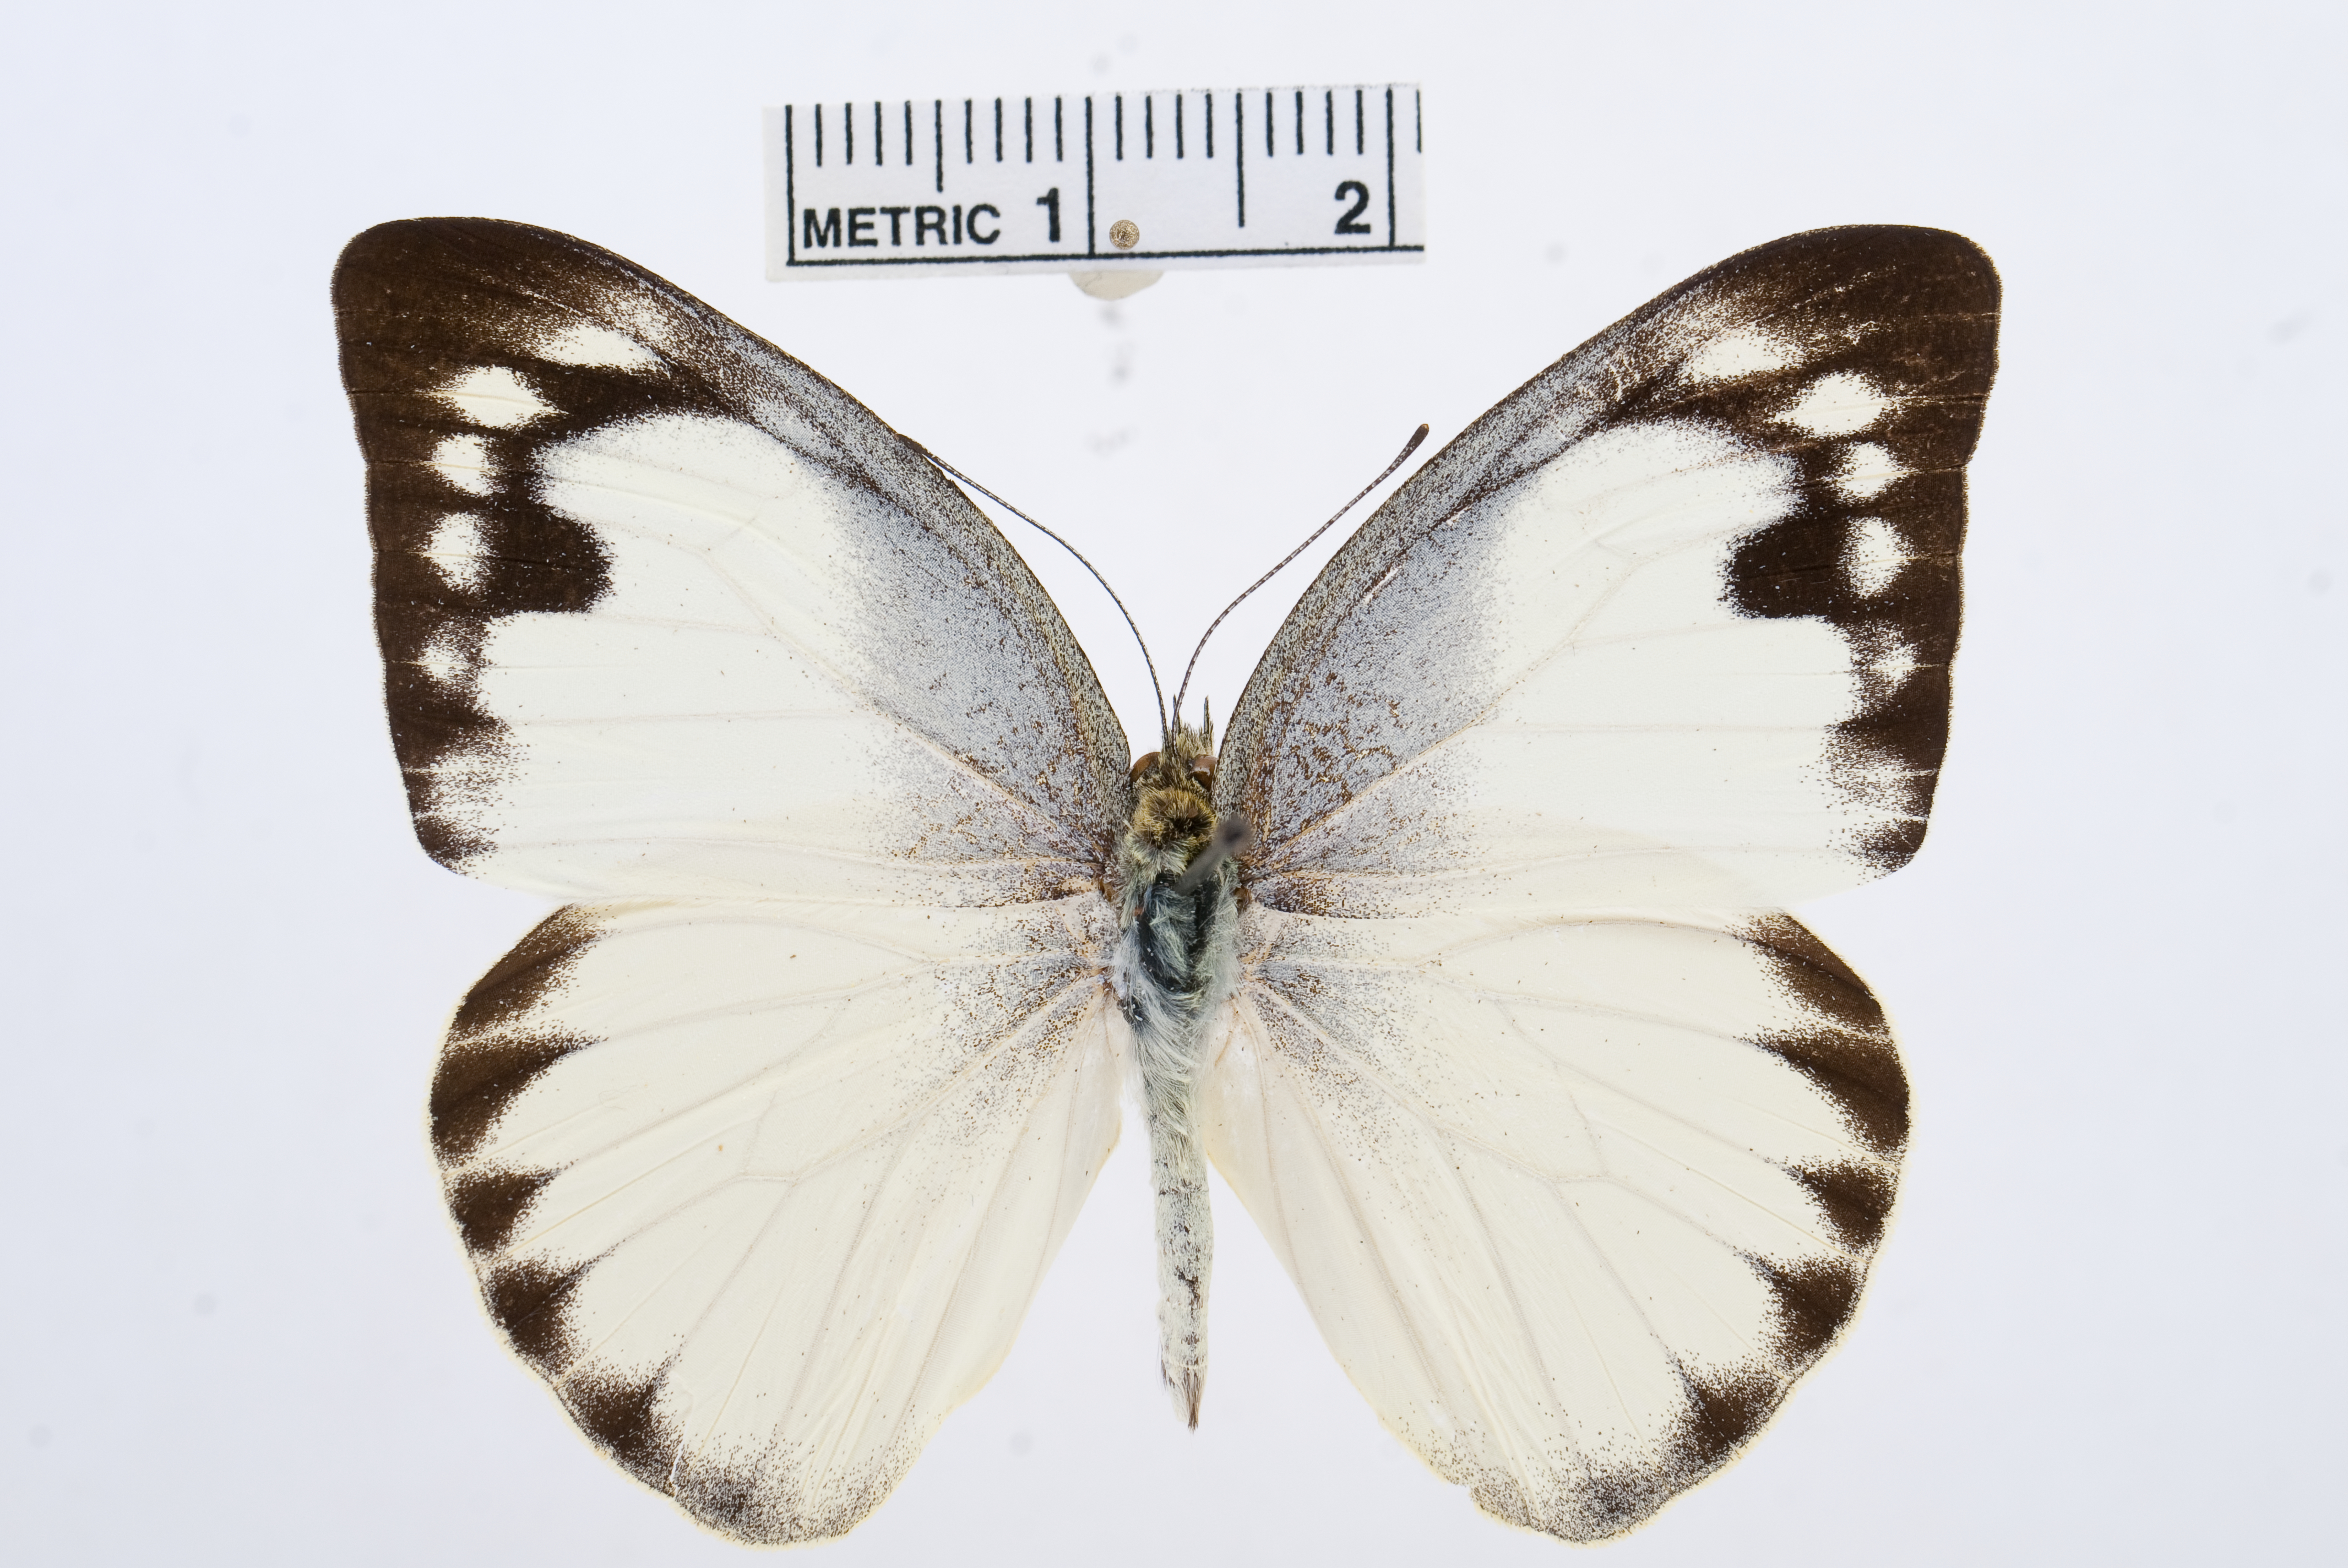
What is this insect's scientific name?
Appias paulina
